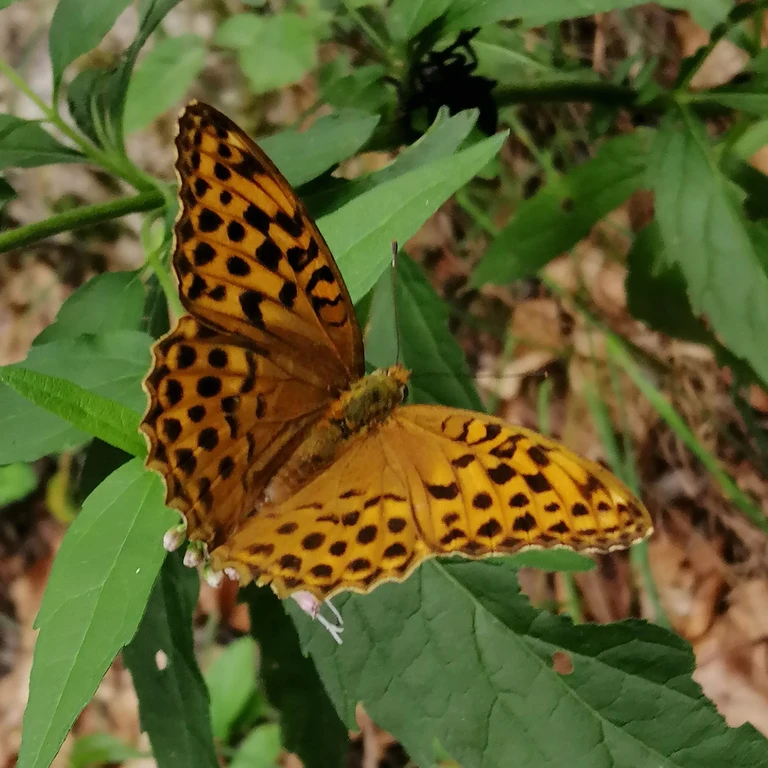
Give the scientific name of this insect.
Argynnis paphia
